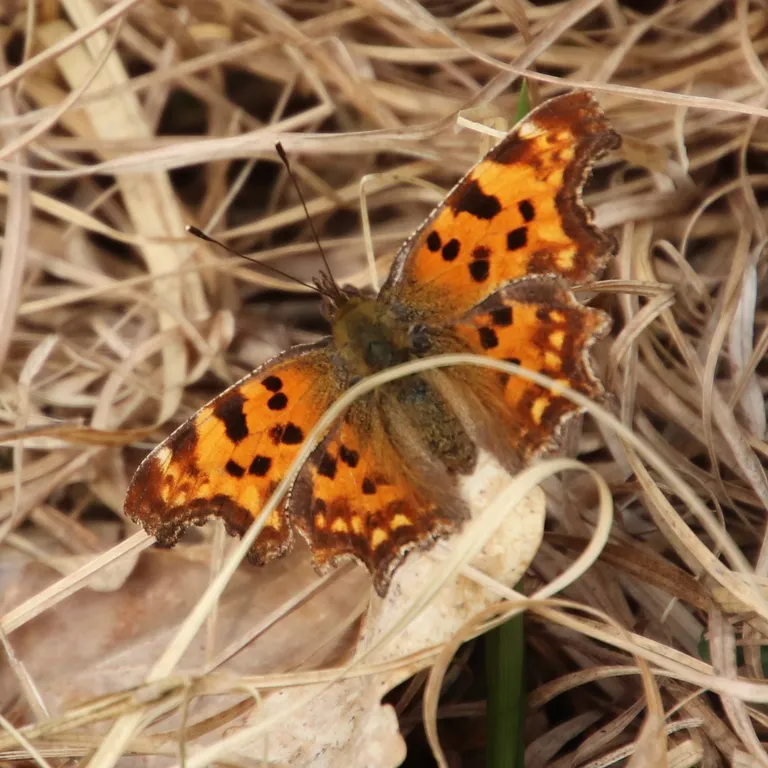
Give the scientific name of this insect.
Polygonia c-album
